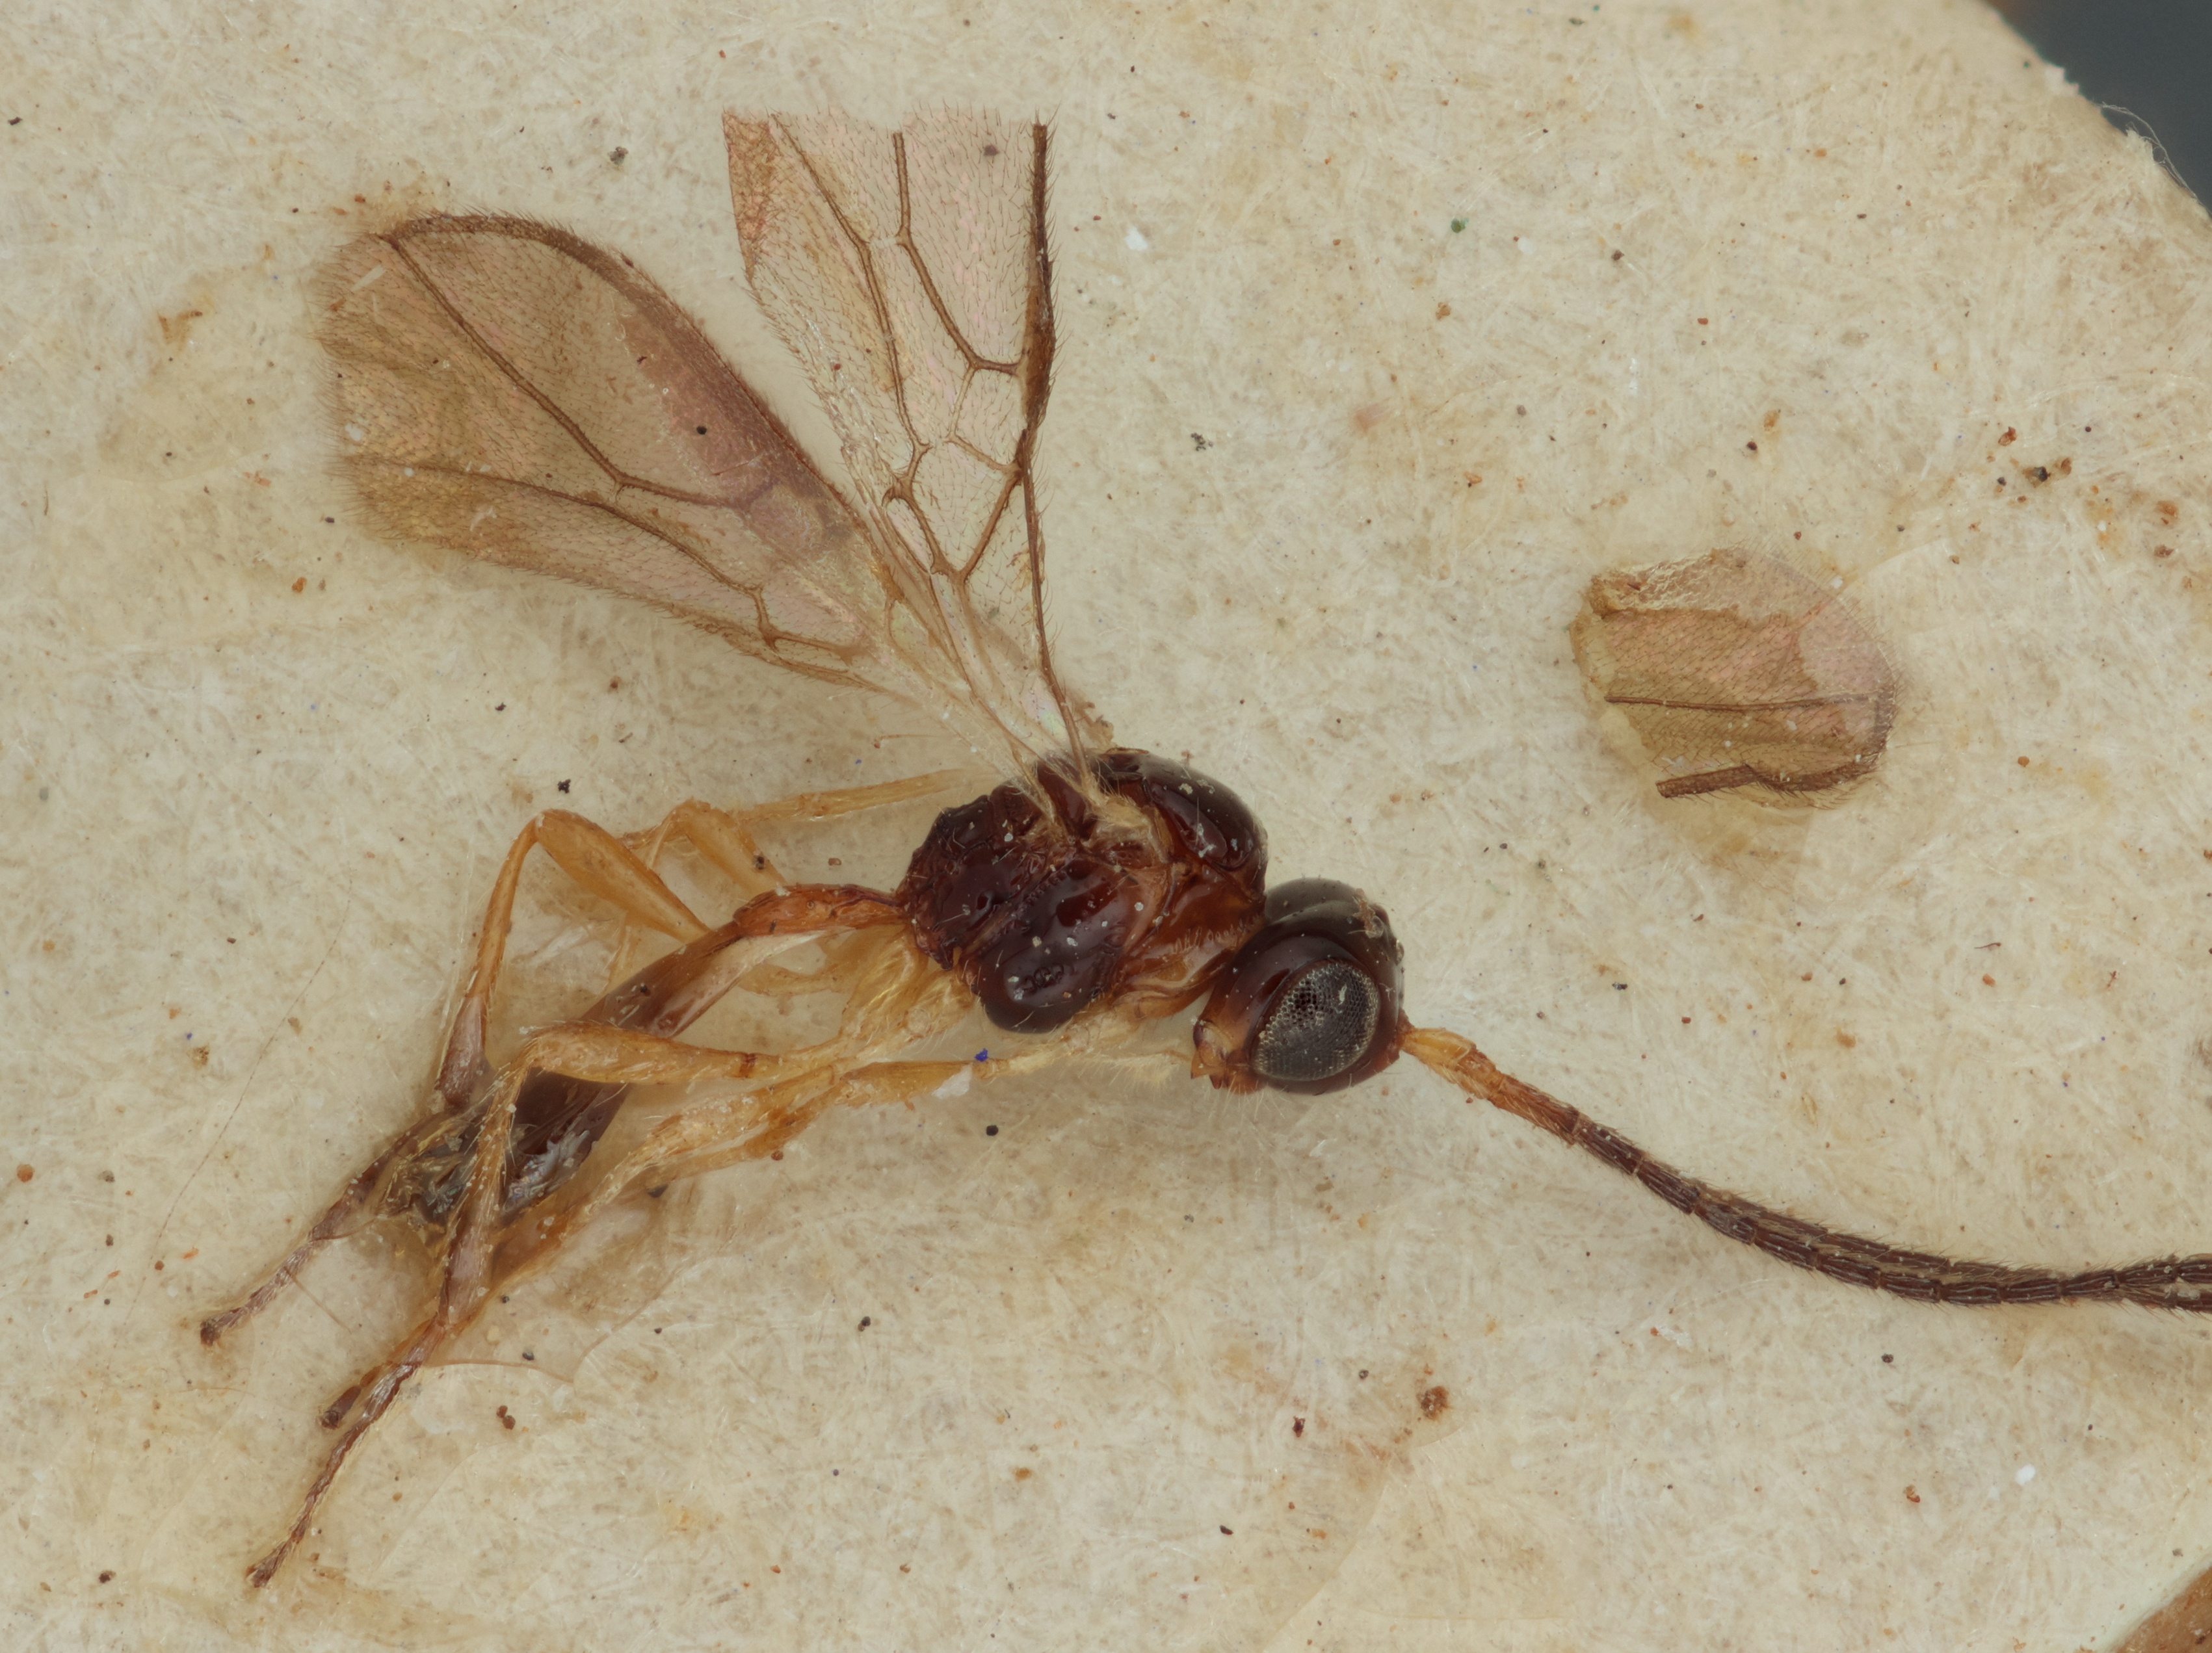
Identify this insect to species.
Aspilota pitiensis
